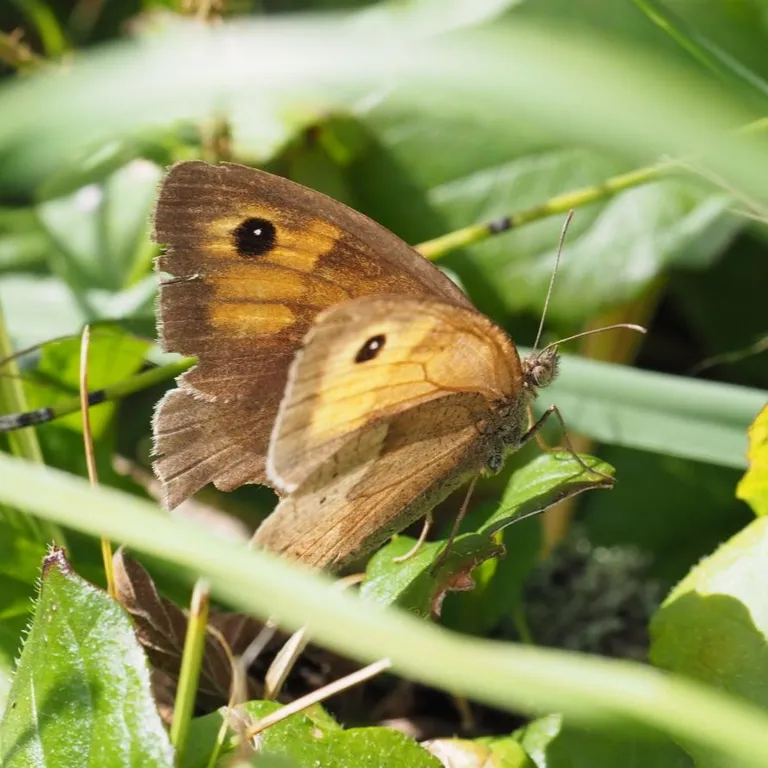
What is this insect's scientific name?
Maniola jurtina
